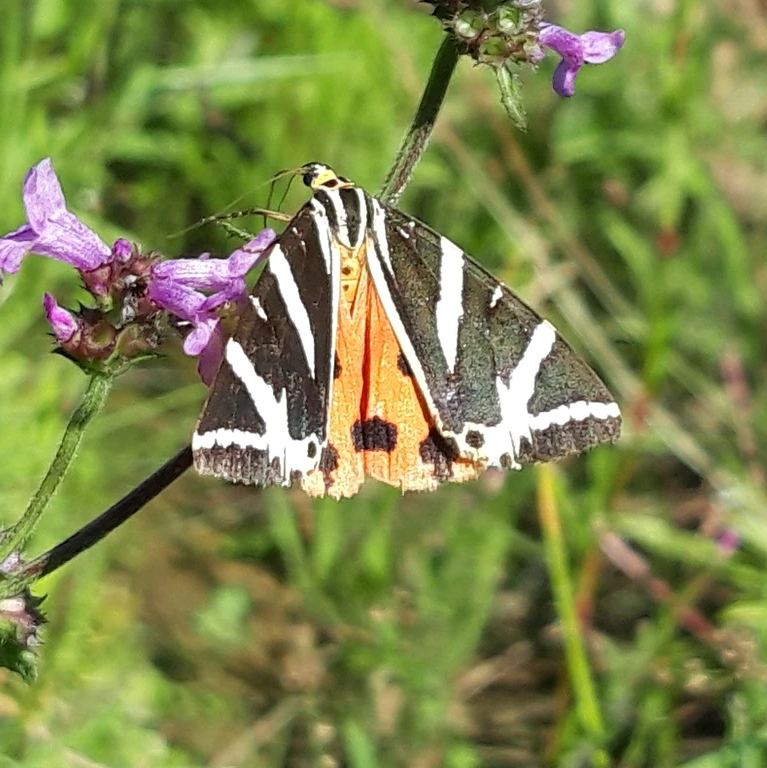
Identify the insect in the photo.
Euplagia quadripunctaria
